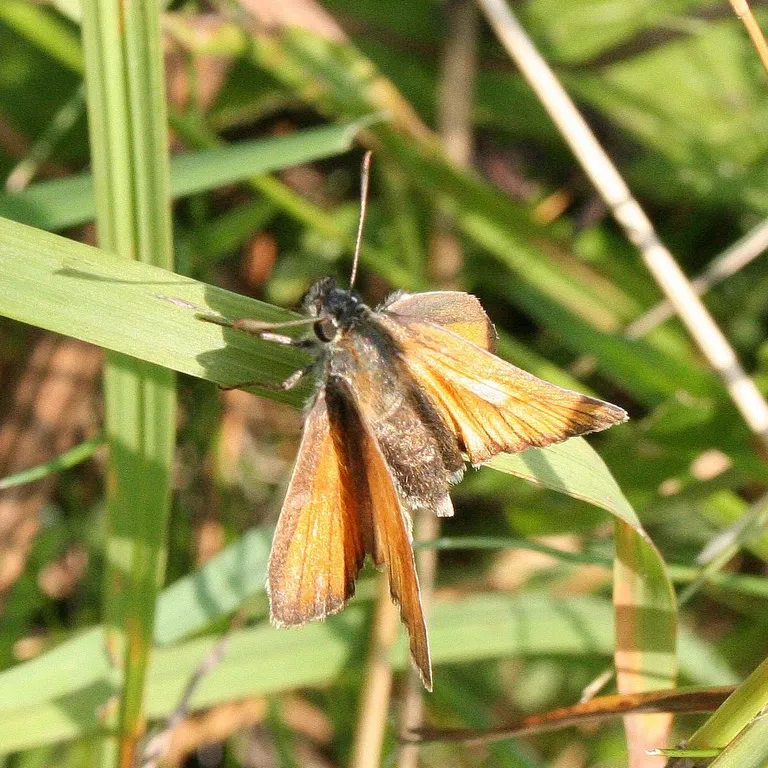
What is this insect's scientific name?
Thymelicus sylvestris
